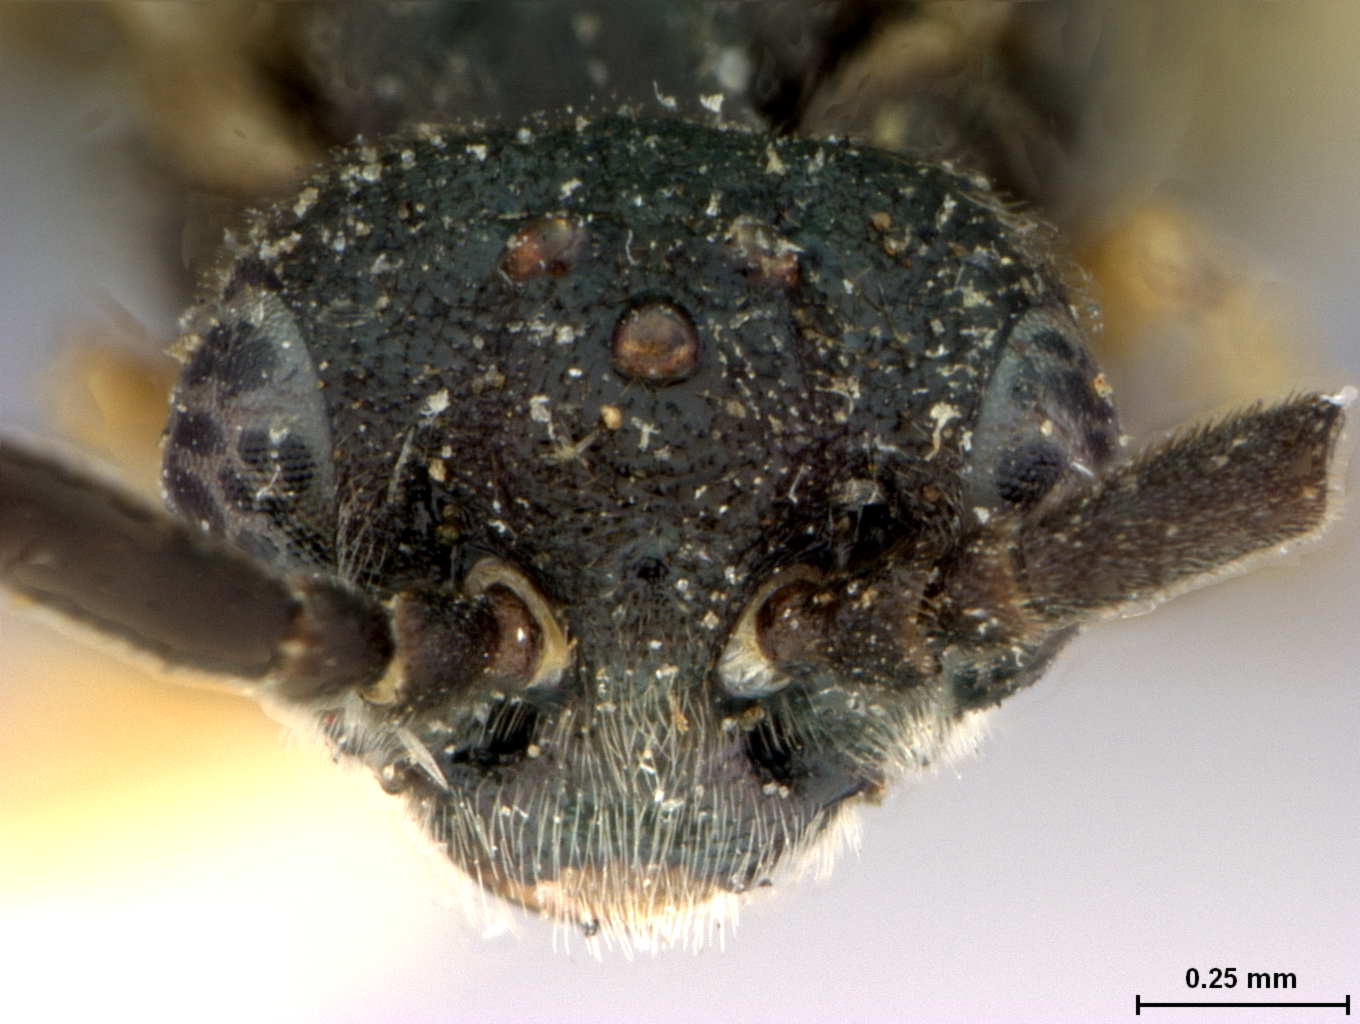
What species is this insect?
Emphytus coloradensis
